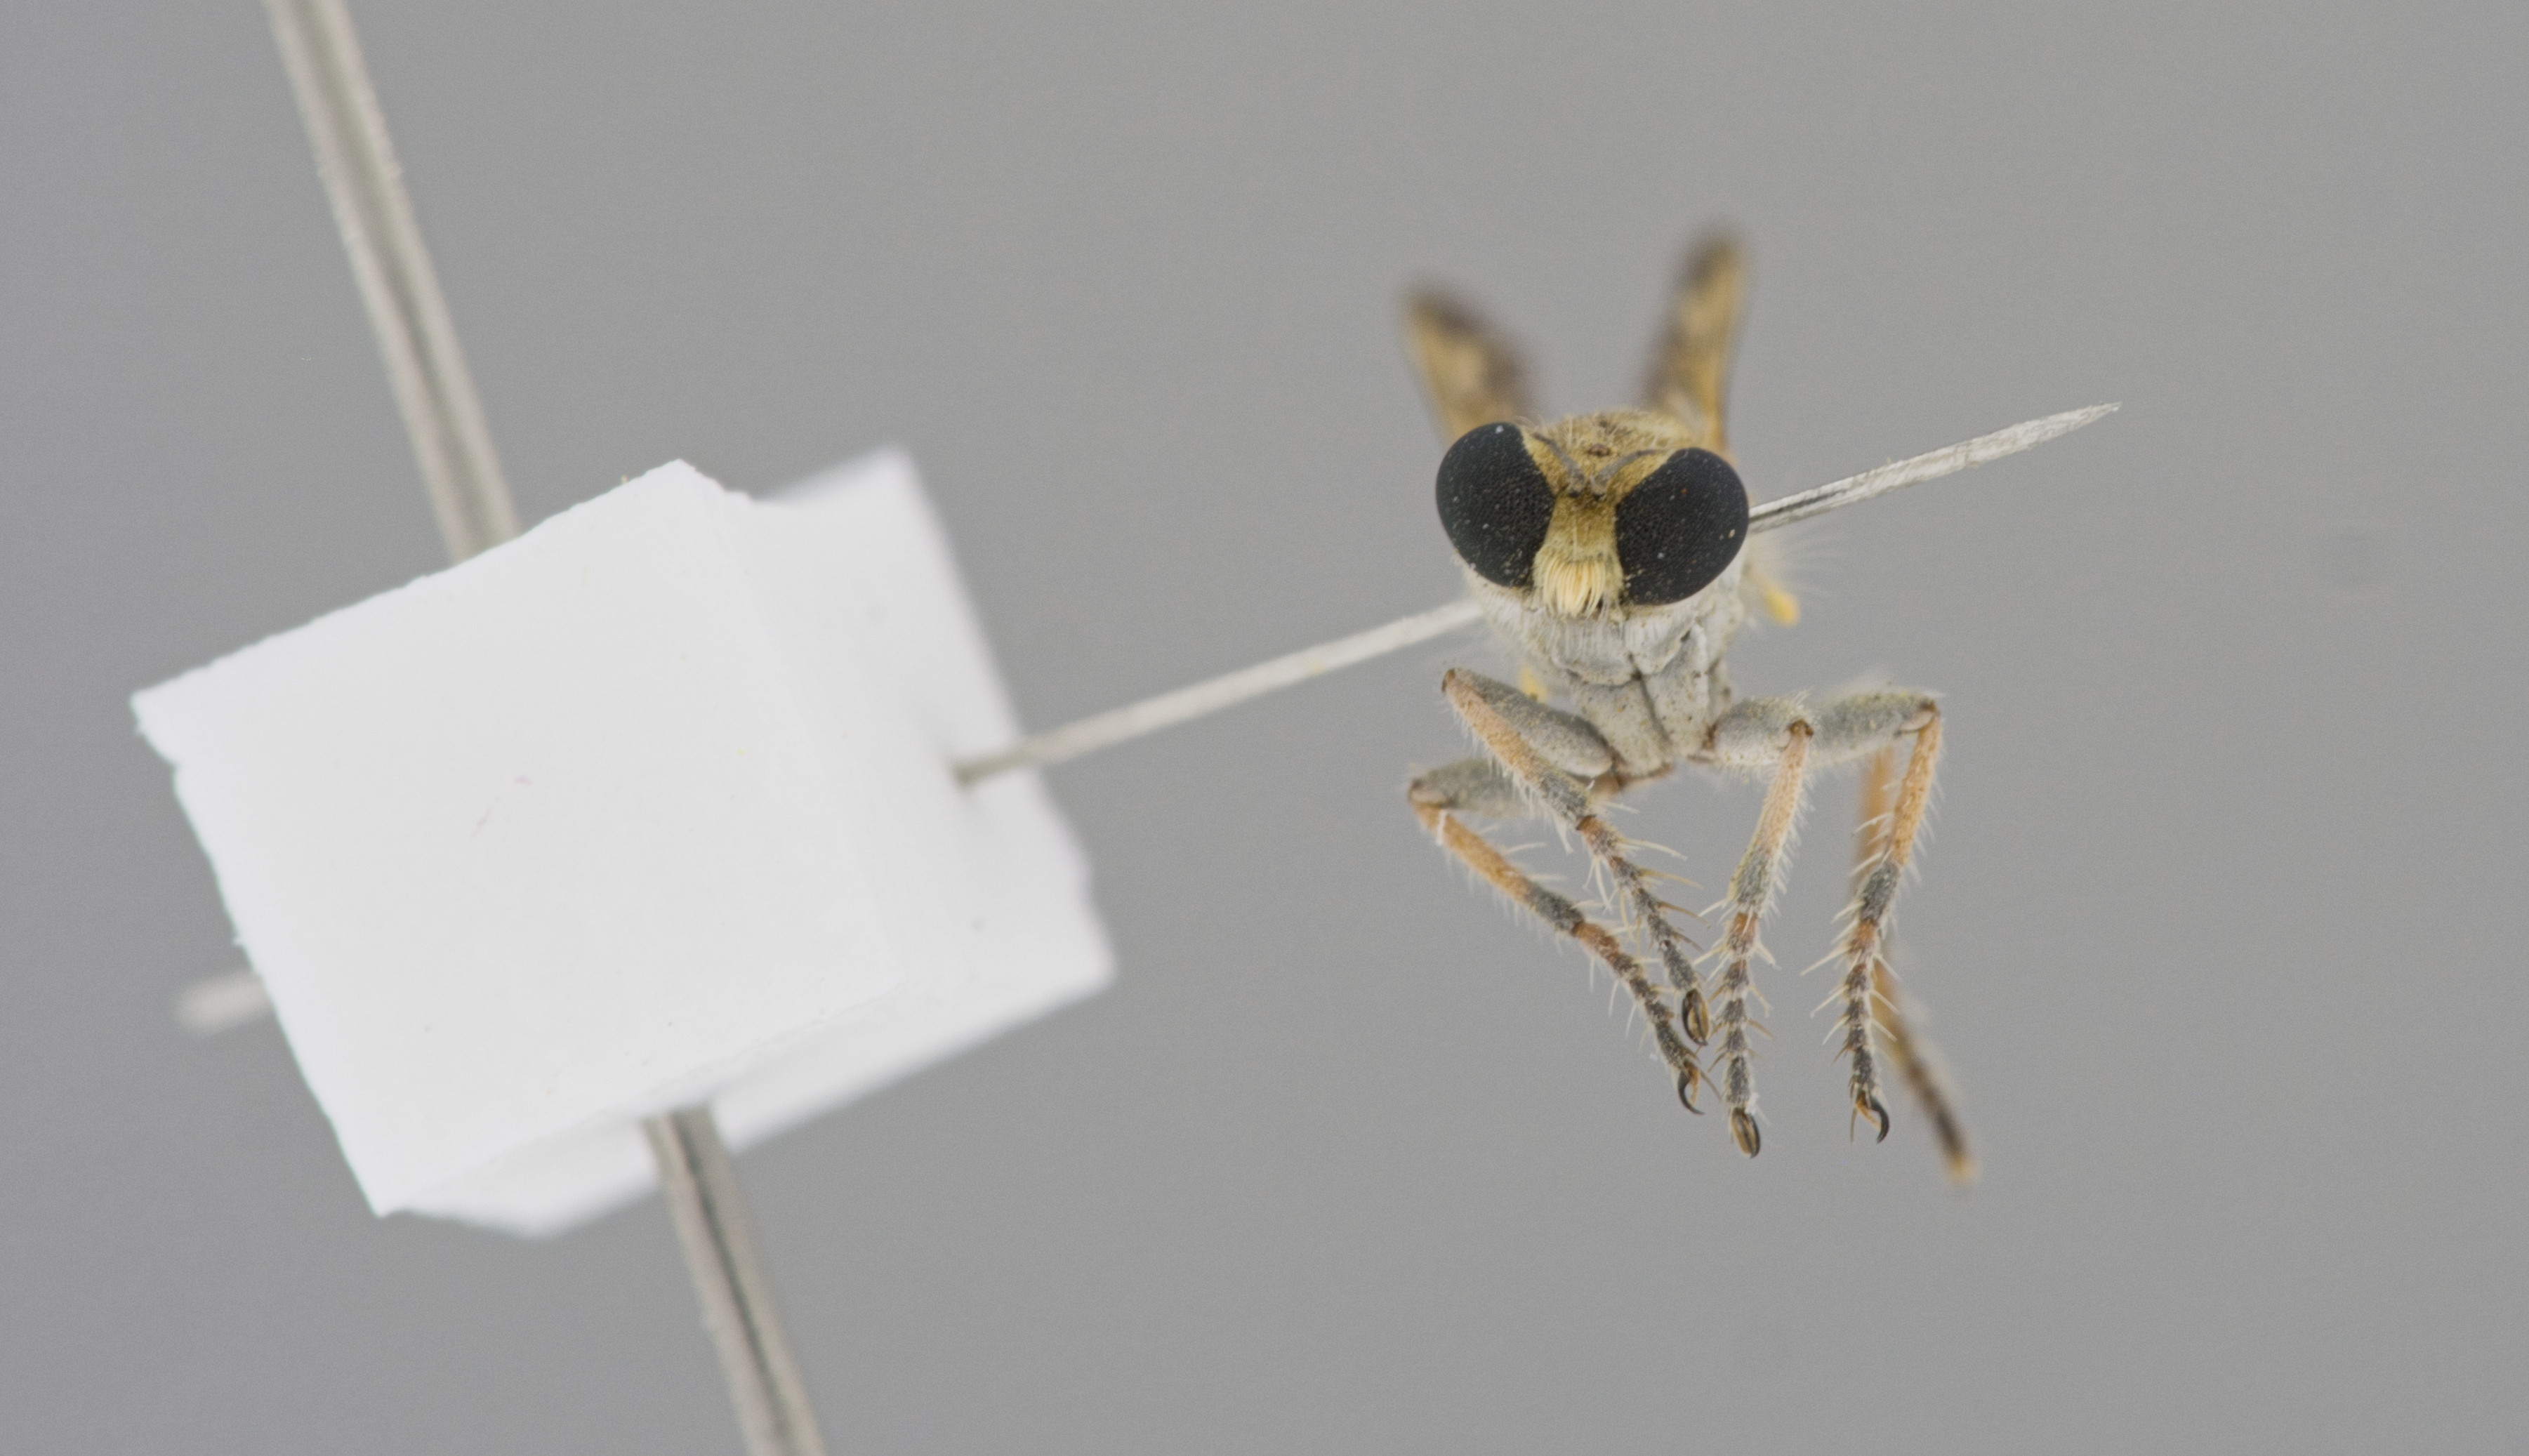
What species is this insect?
Stichopogon hermanni
